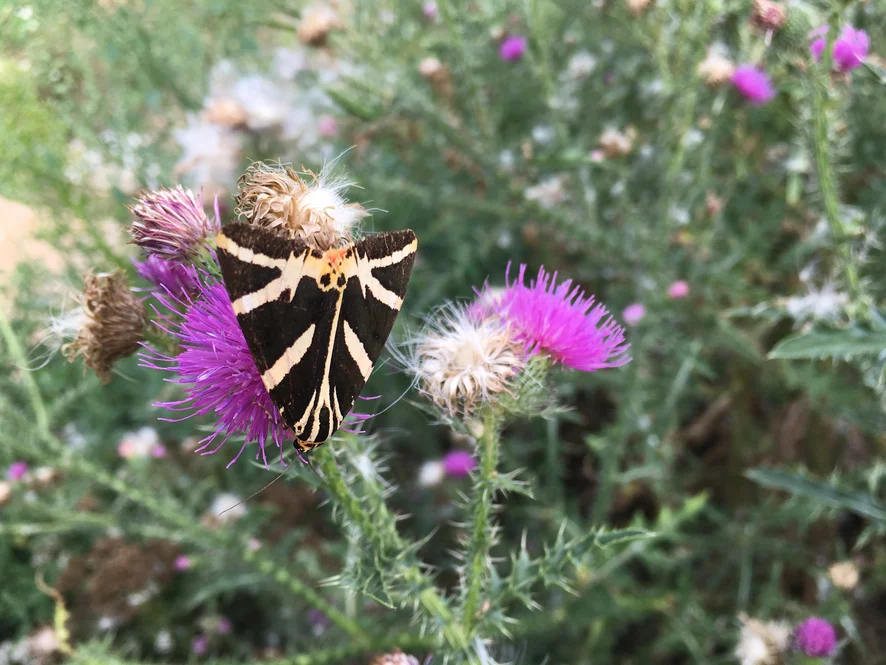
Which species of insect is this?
Euplagia quadripunctaria
